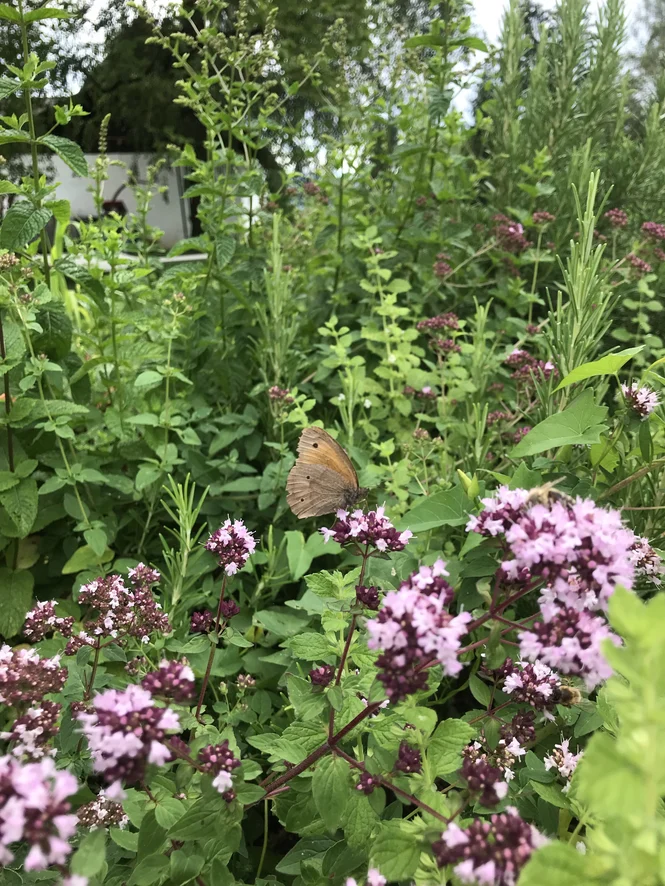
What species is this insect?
Maniola jurtina
